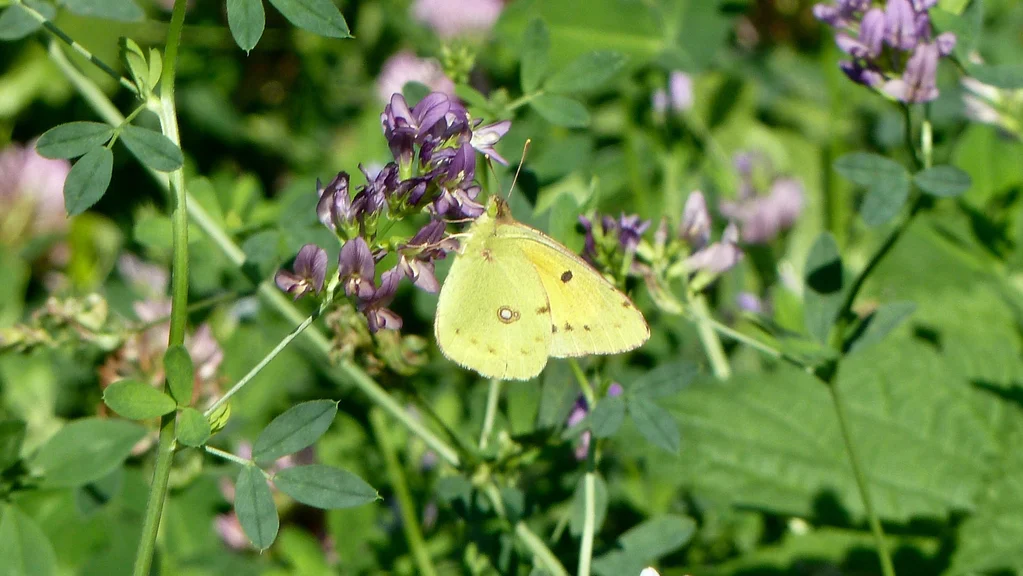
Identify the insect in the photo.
Colias croceus
